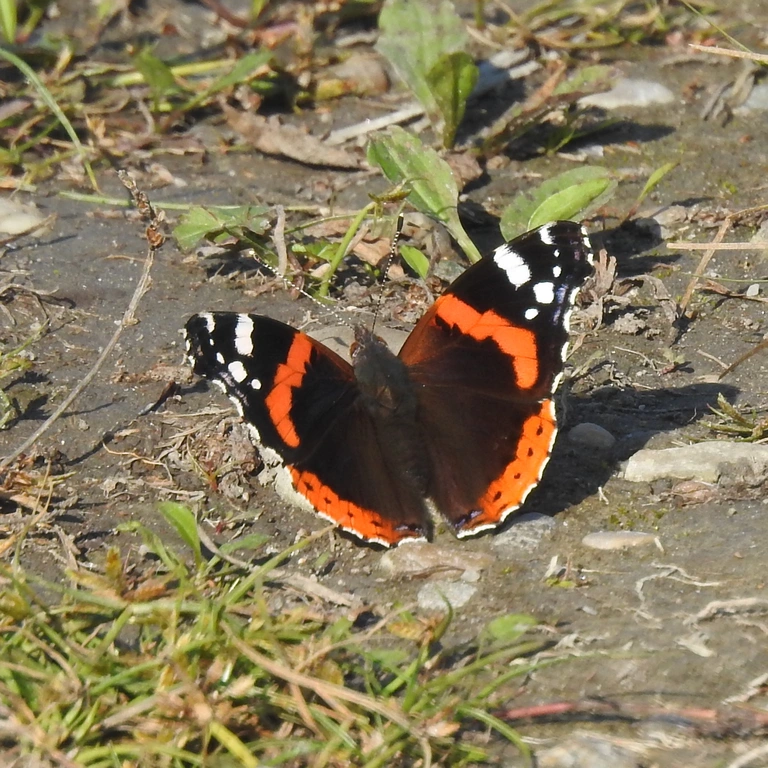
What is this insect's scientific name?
Vanessa atalanta
